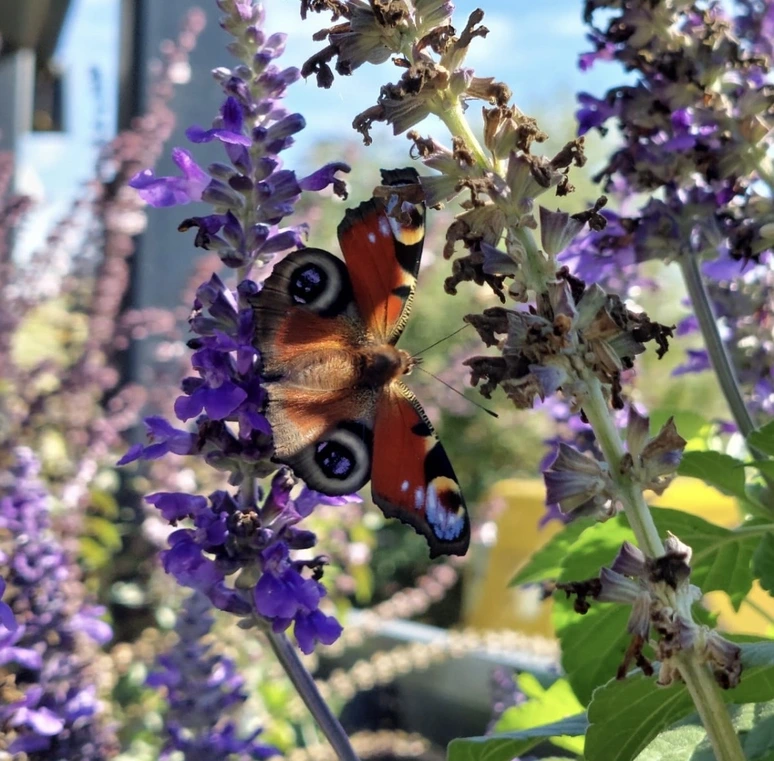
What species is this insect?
Aglais io
